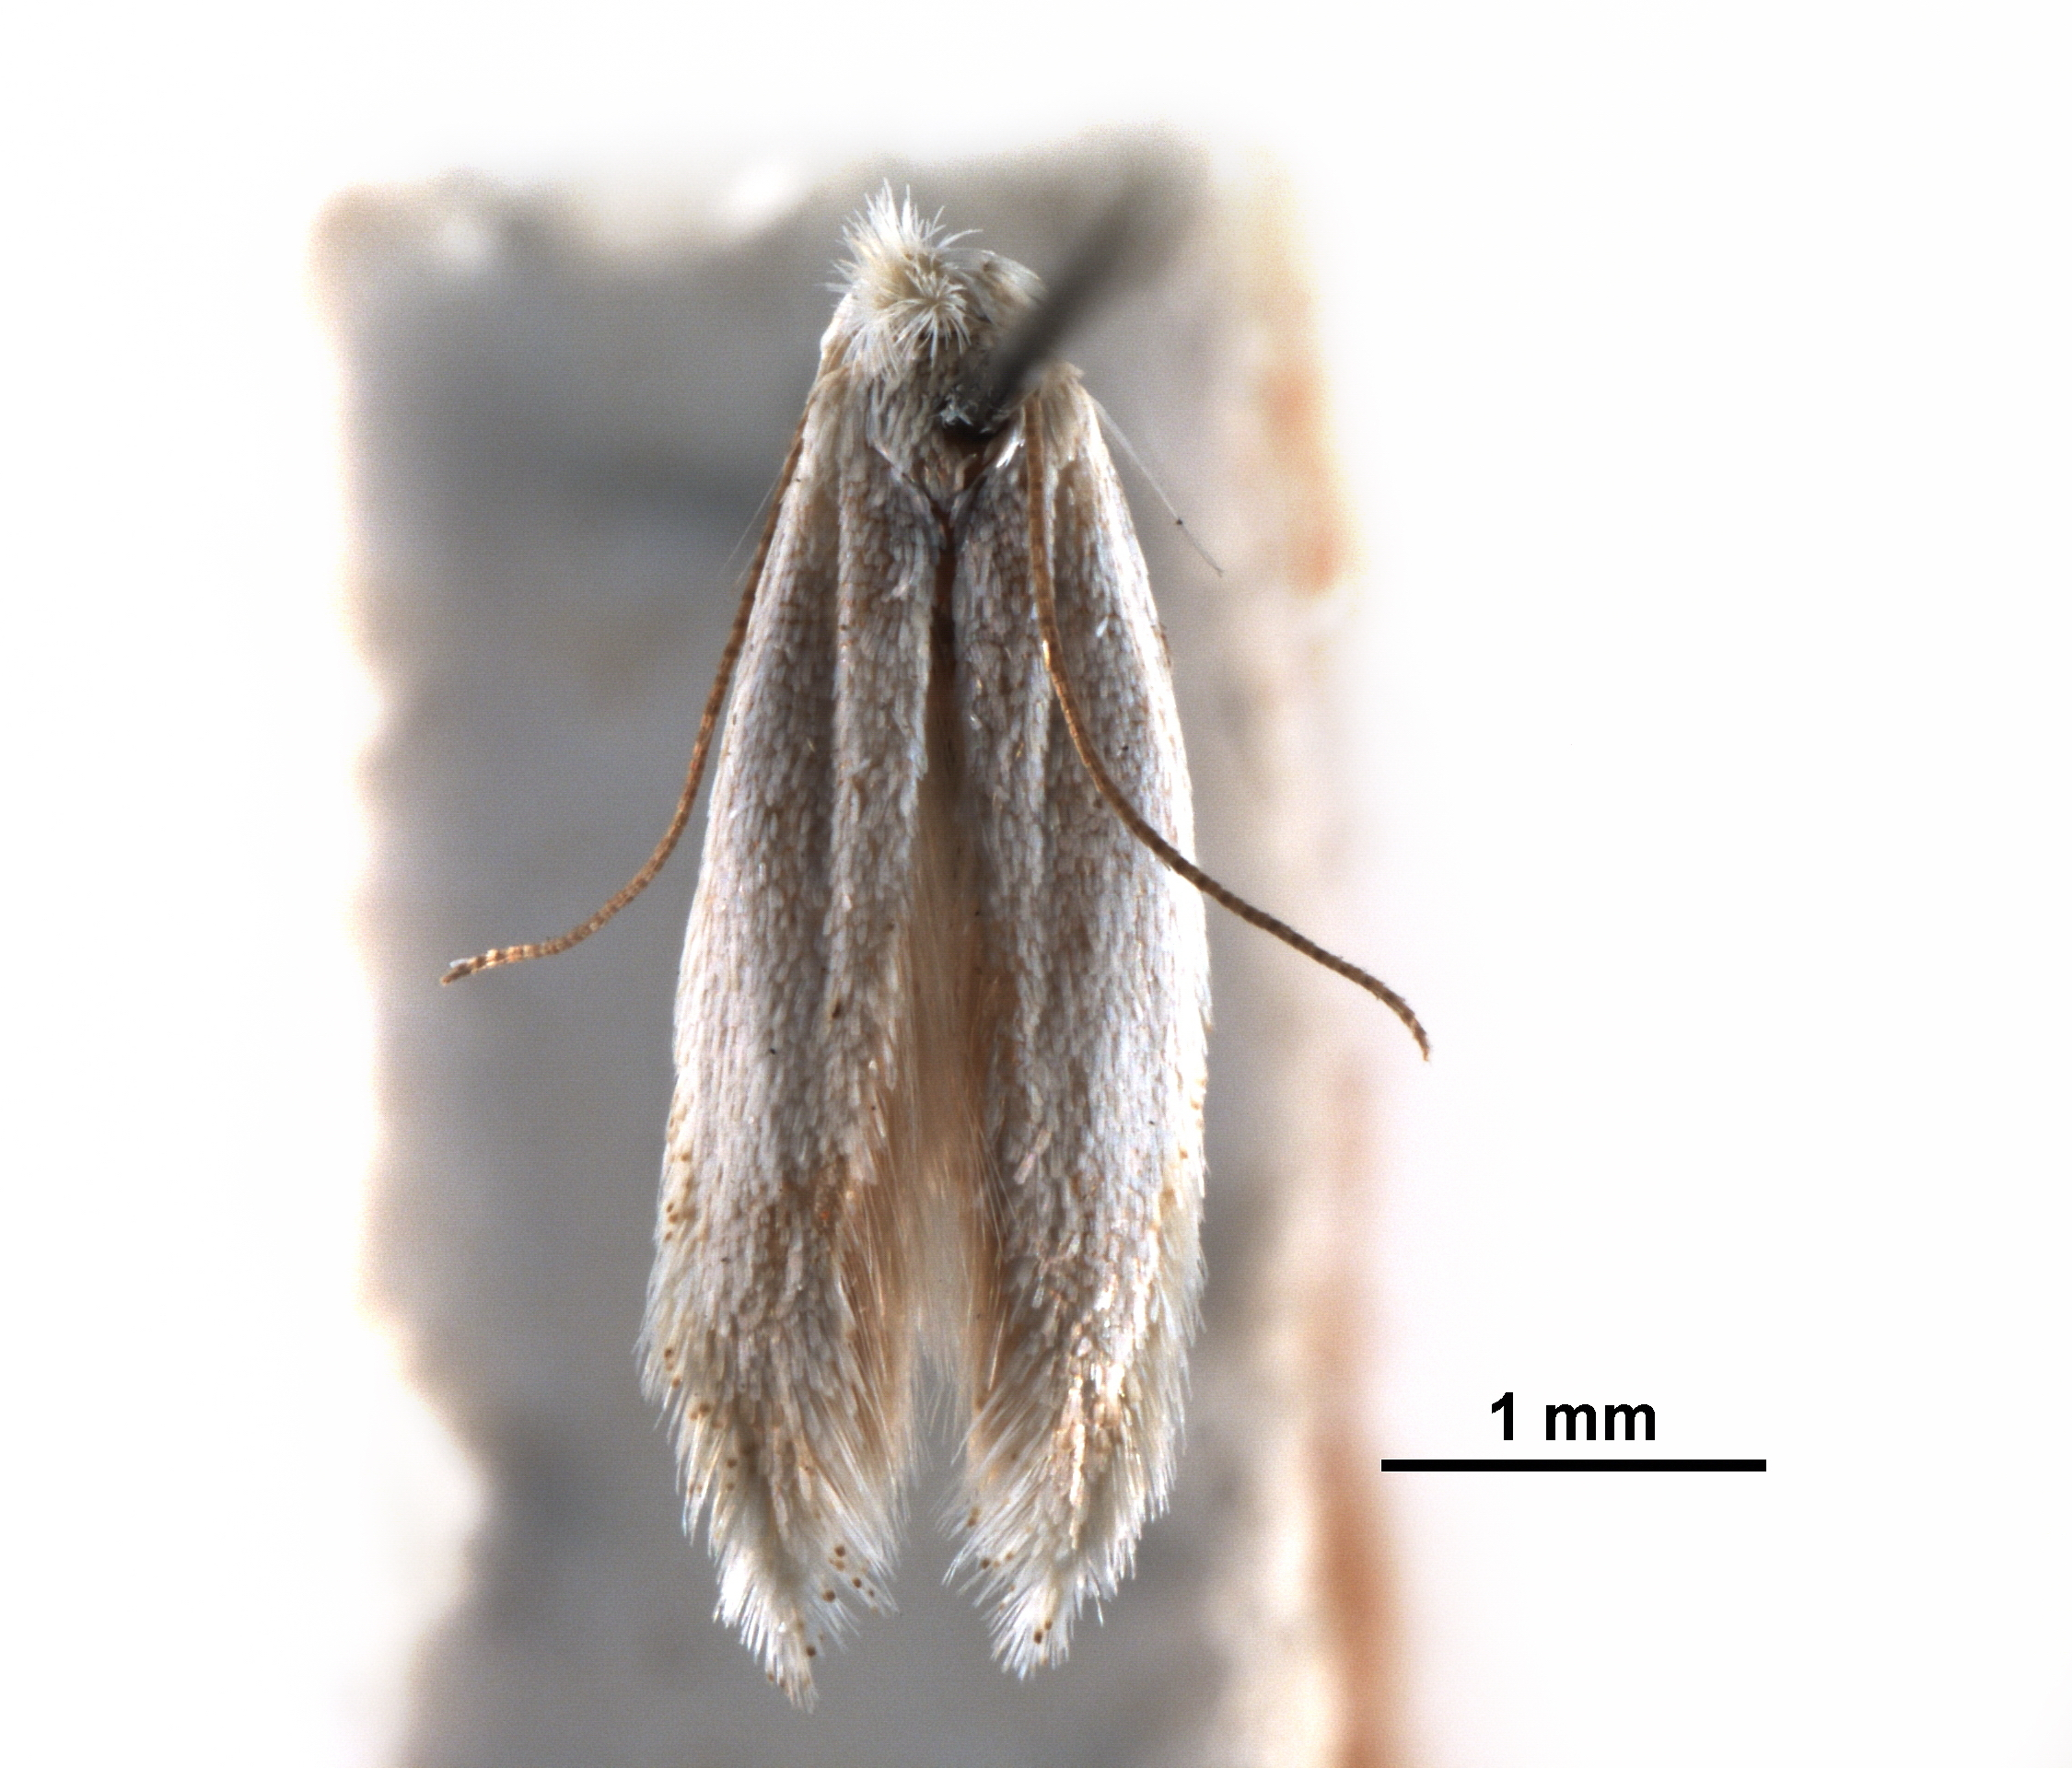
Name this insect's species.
Bucculatrix staintonella
